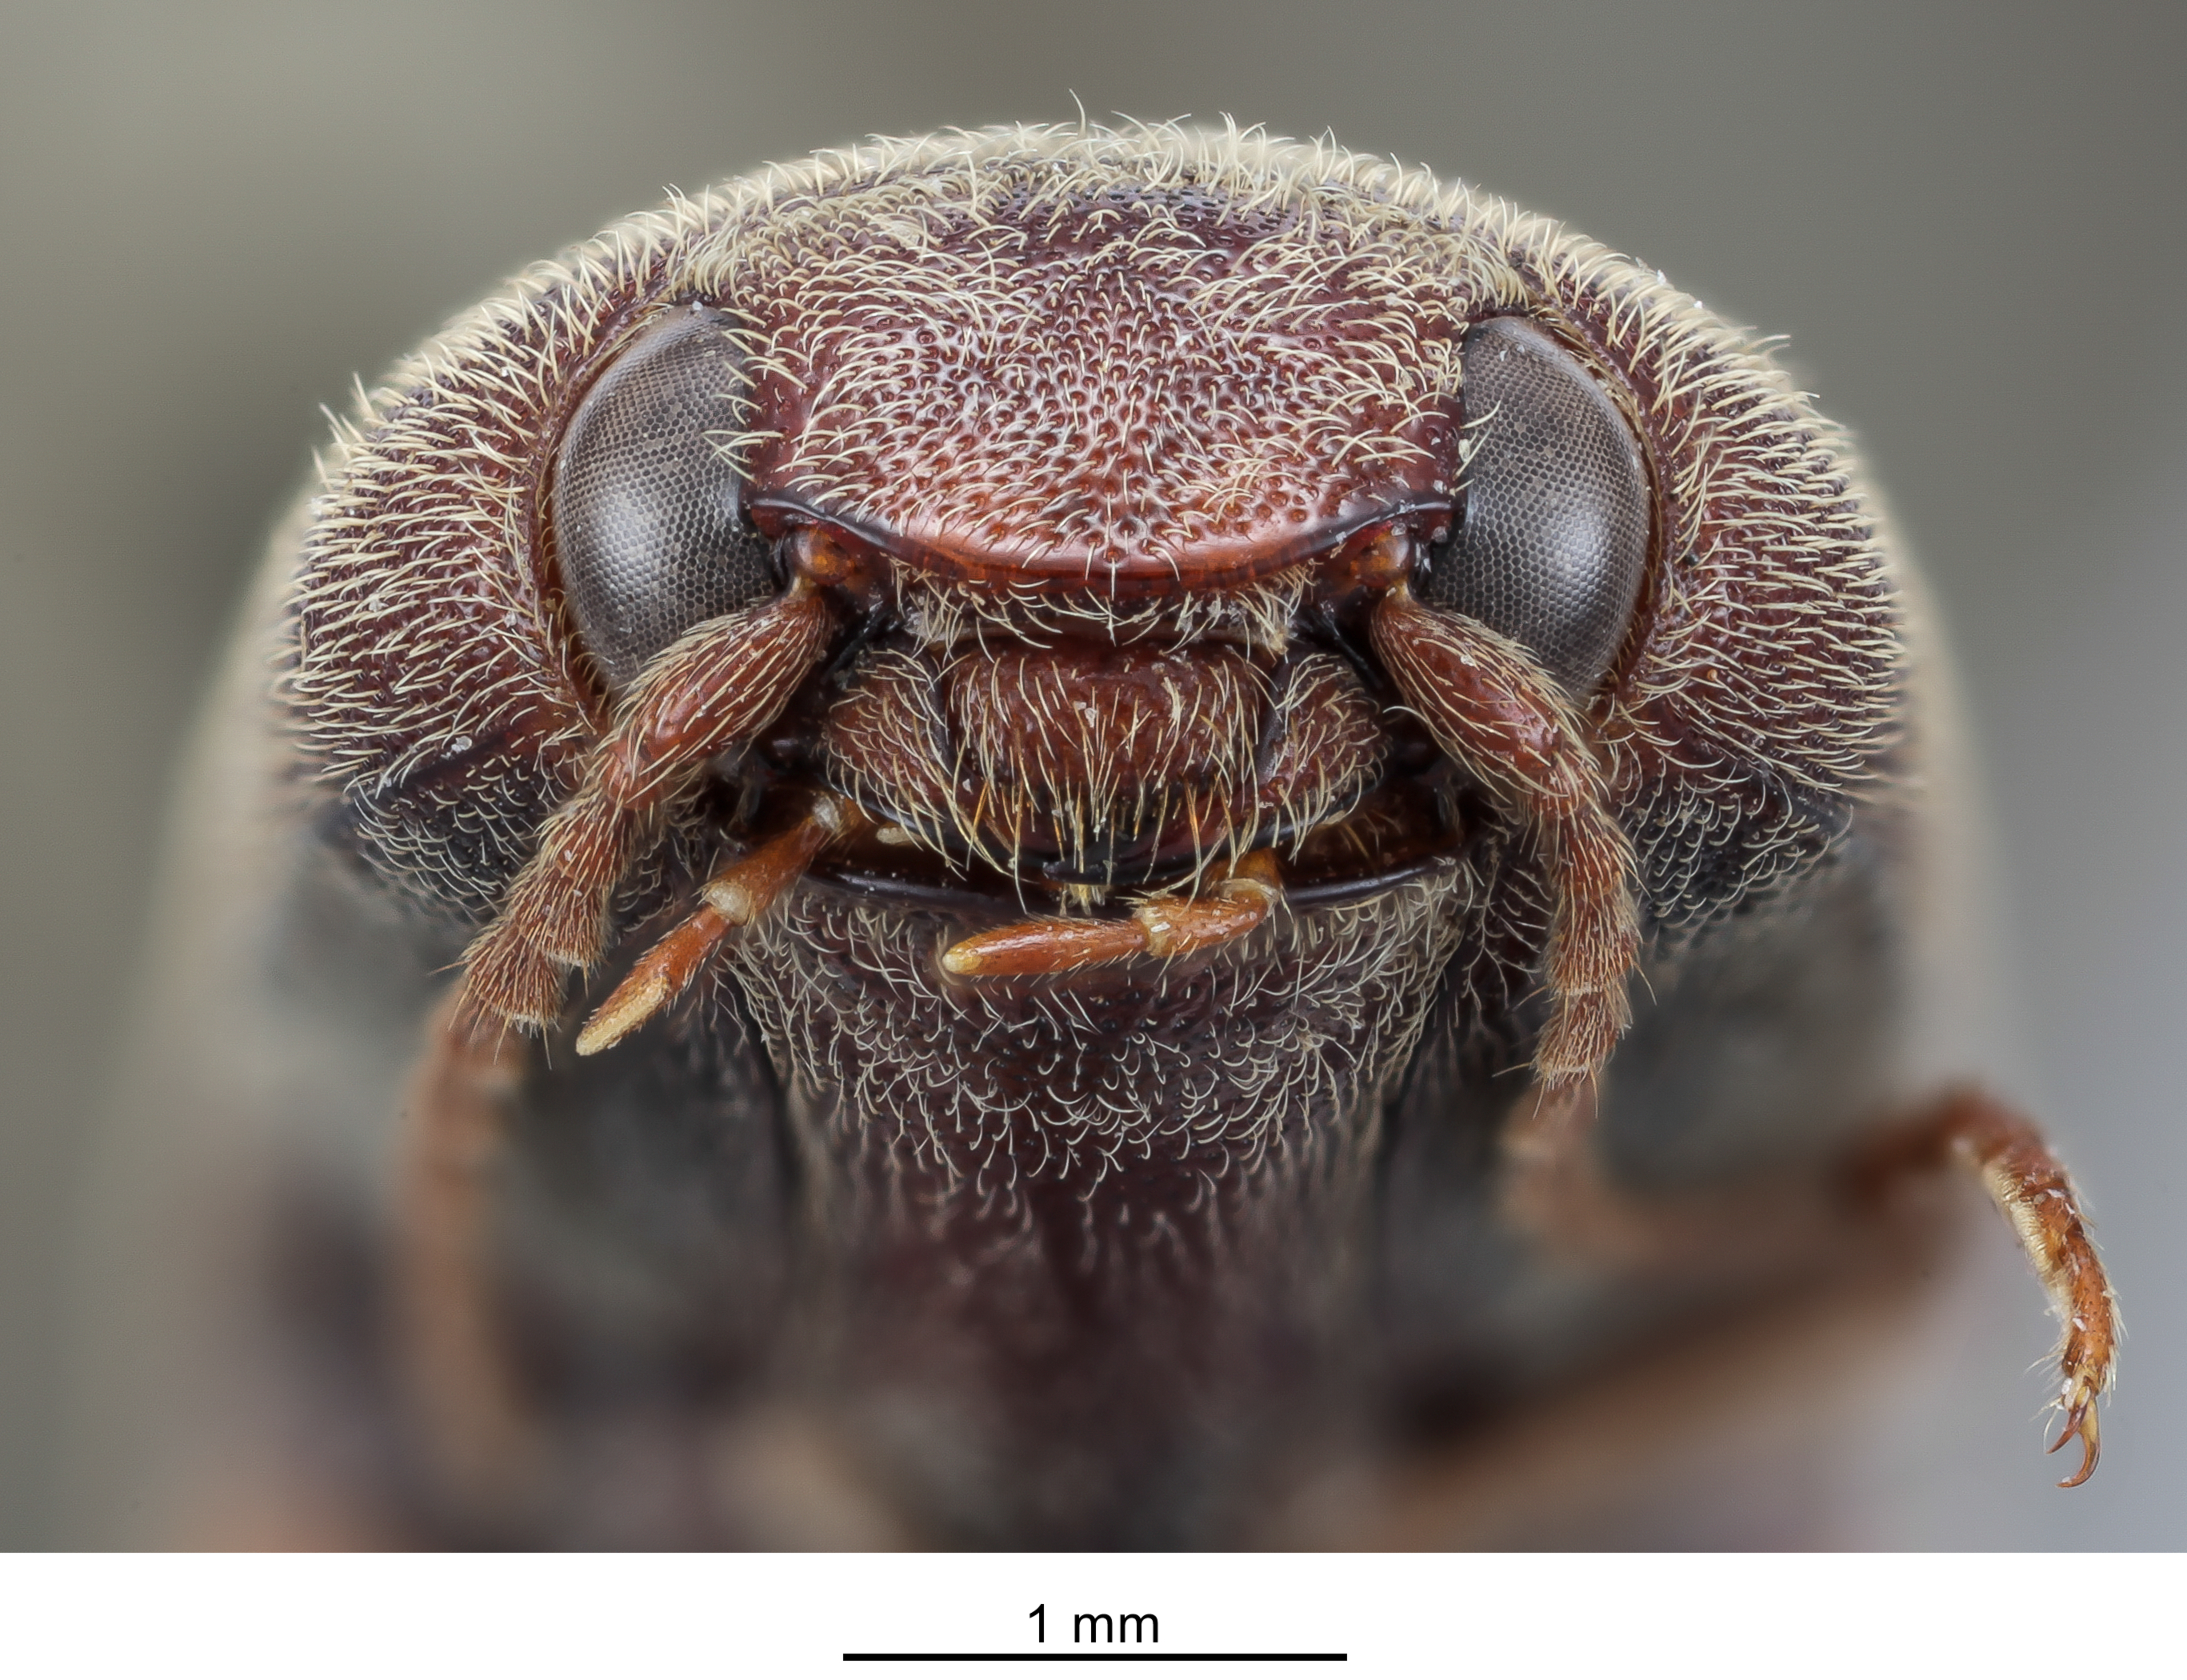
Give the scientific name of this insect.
Simodactylus spinifer
